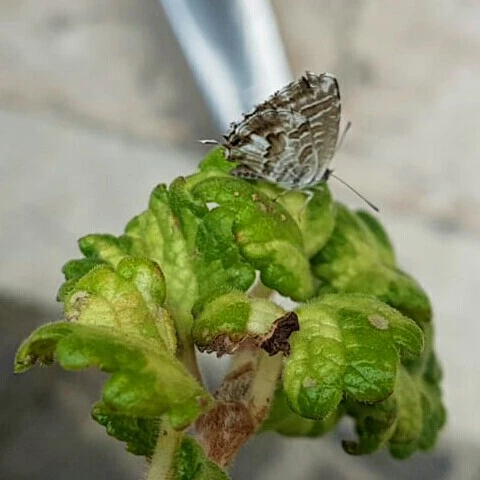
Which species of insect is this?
Cacyreus marshalli
